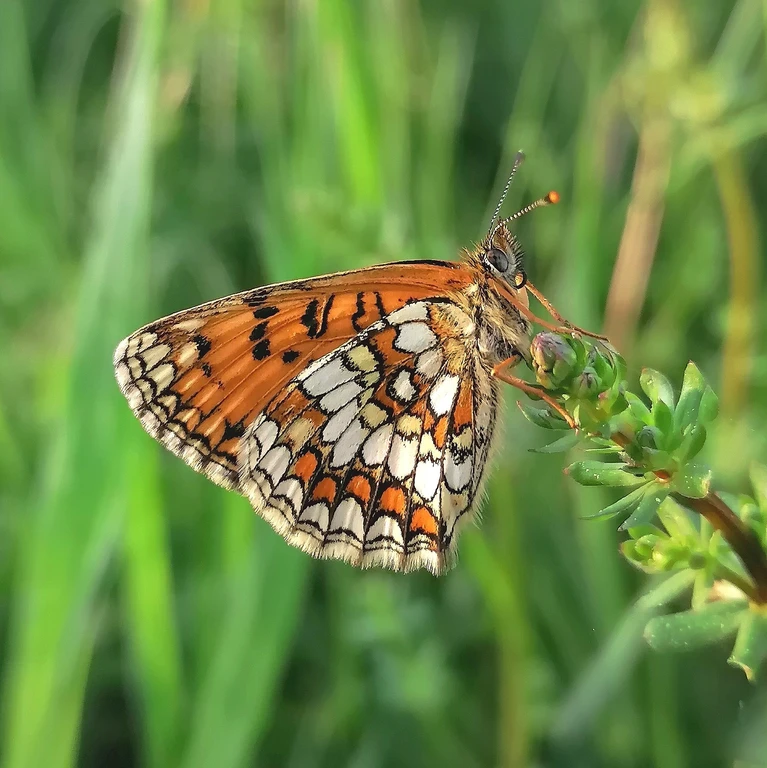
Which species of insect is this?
Melitaea athalia
